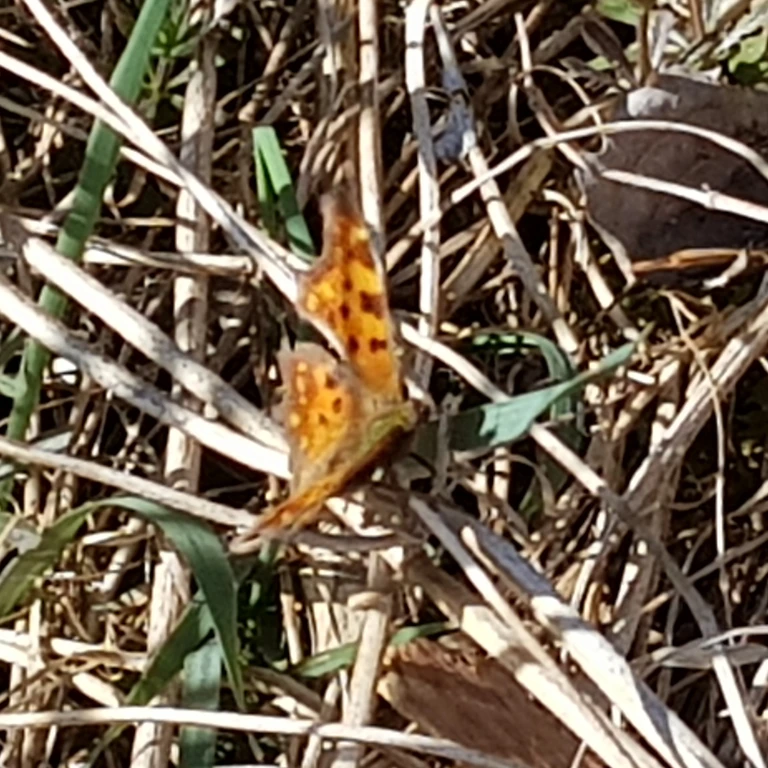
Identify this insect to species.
Polygonia c-album
